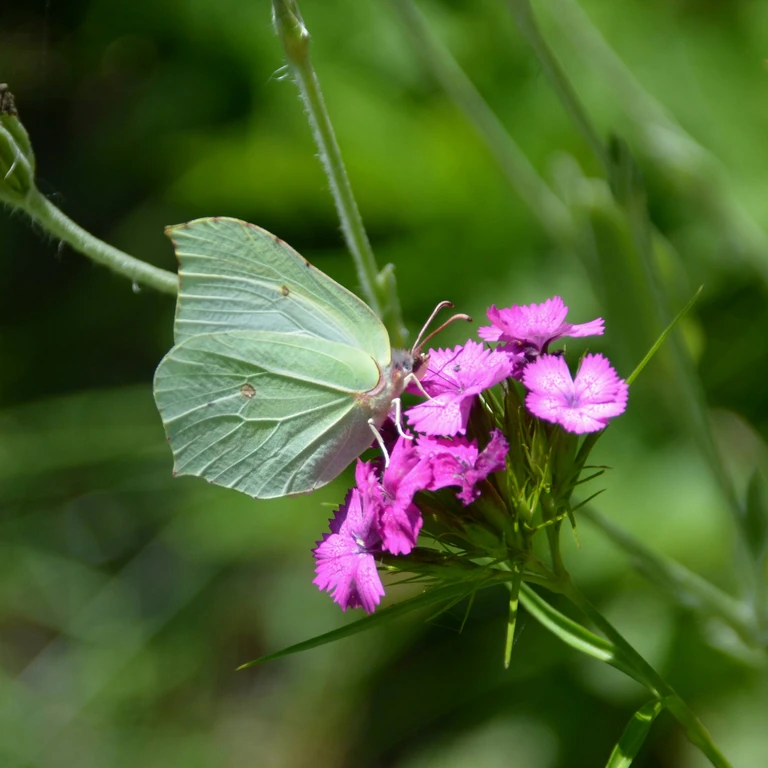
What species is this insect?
Gonepteryx rhamni
